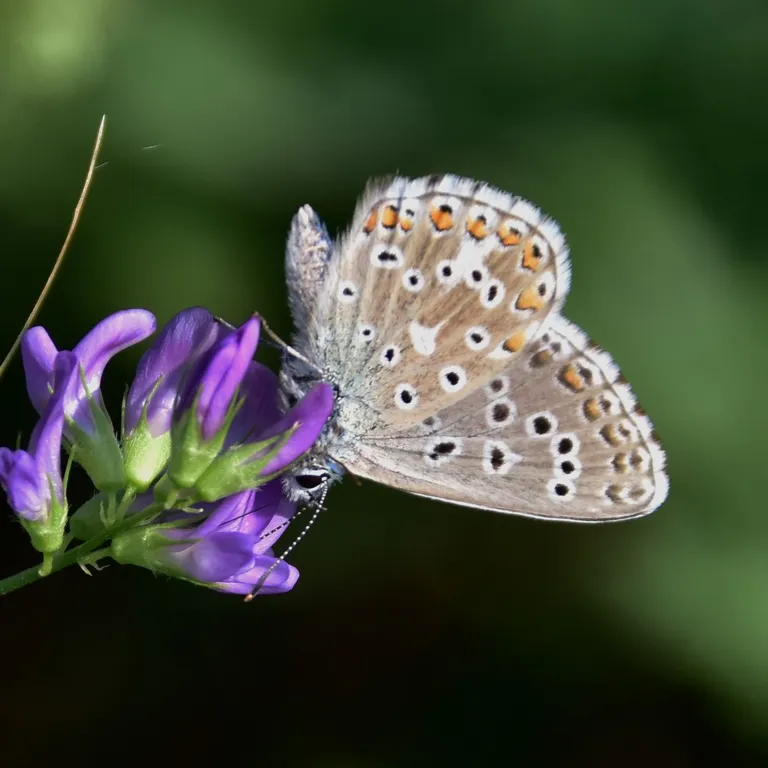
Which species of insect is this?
Lysandra bellargus
